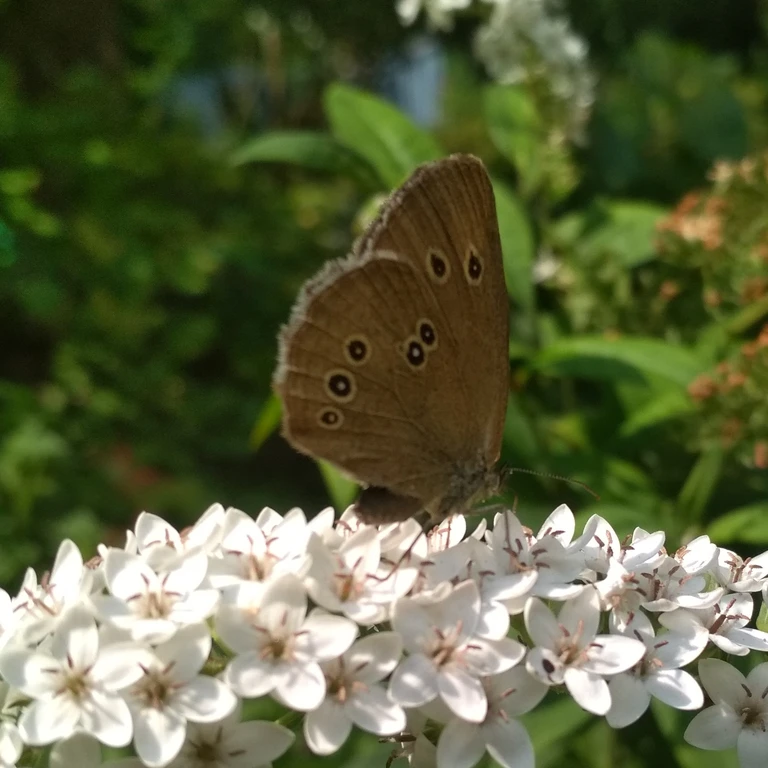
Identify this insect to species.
Aphantopus hyperantus
